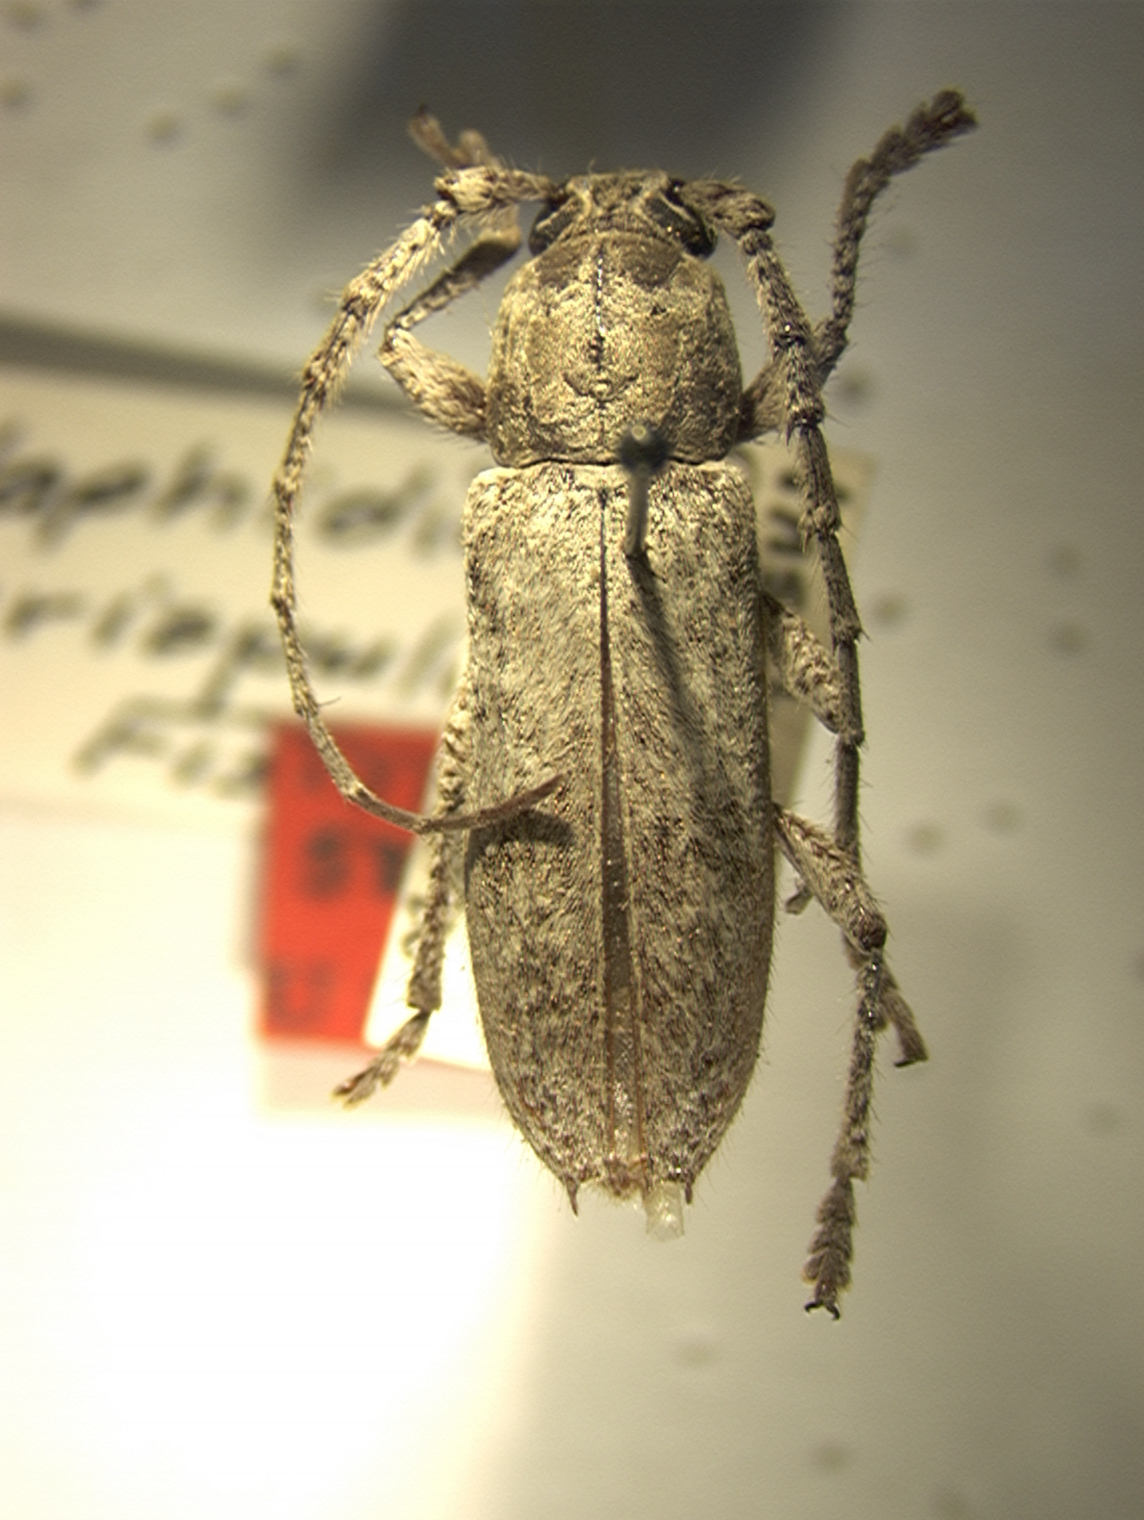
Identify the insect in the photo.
Anelaphus crispulum (also Elaphidion crispulum)
